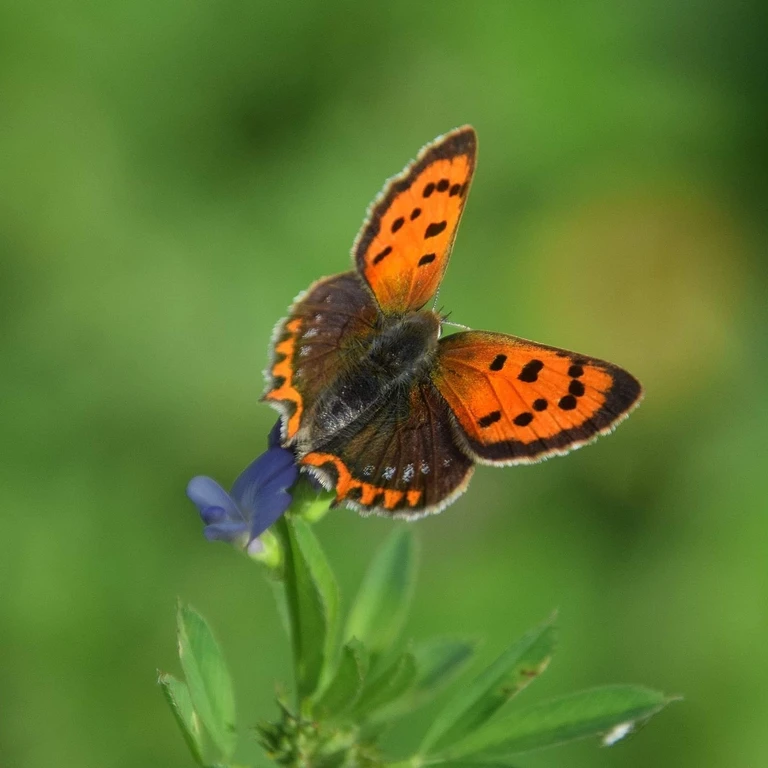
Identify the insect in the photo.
Lycaena phlaeas
